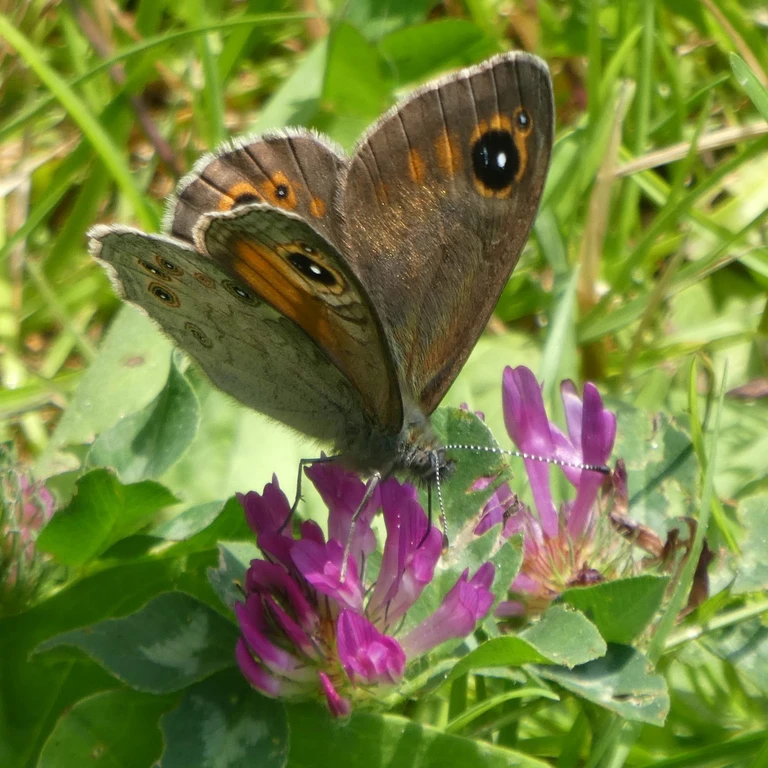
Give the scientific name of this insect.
Lasiommata maera (also Pararge maera)
